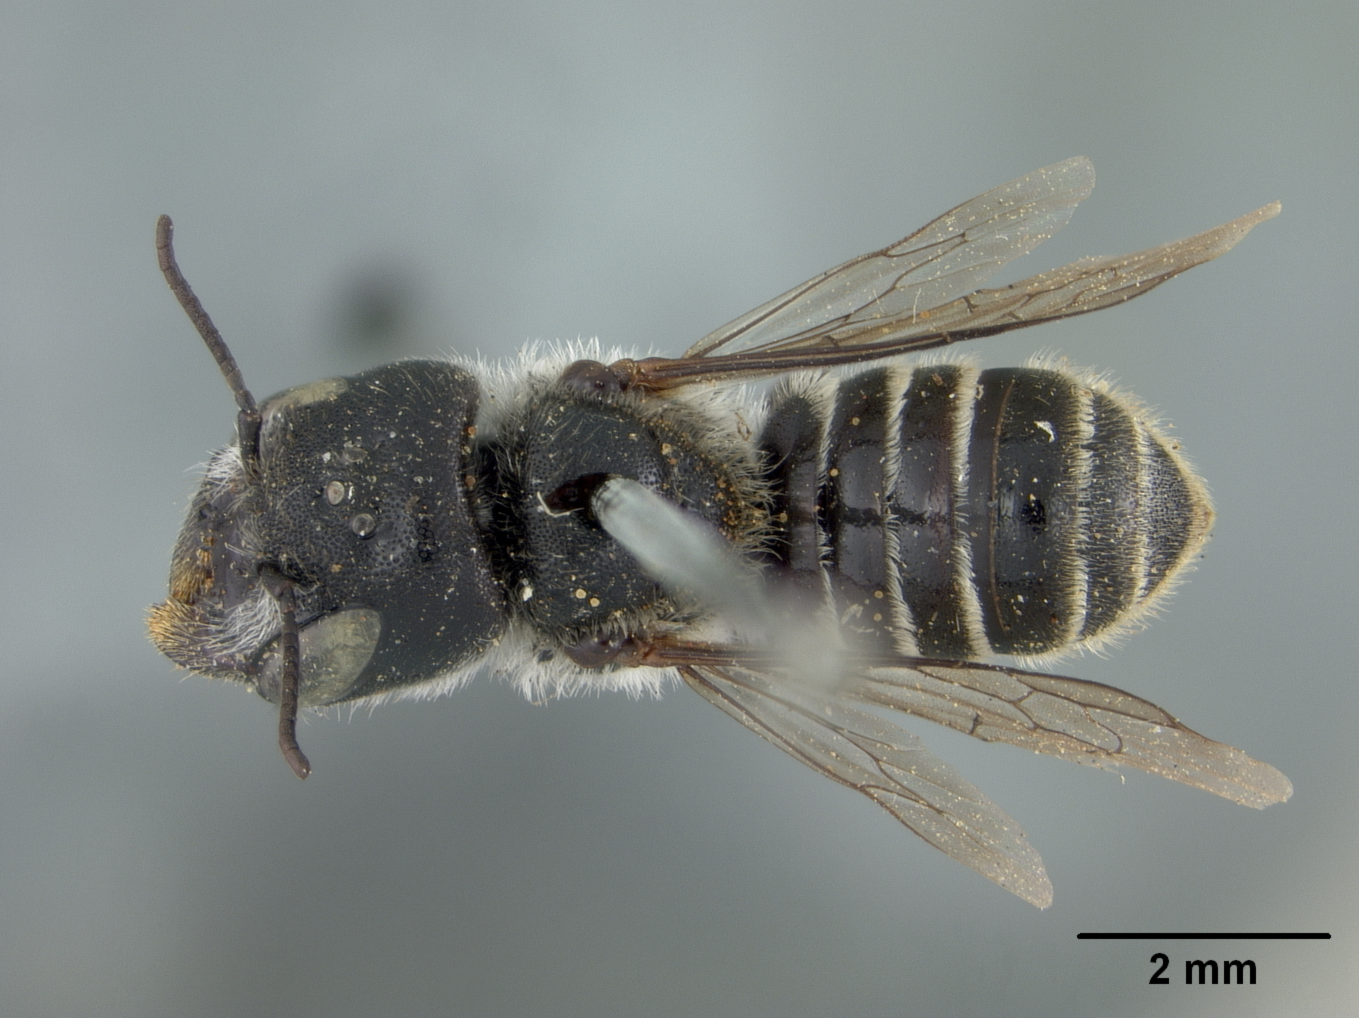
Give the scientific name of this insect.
Titusella pronitens
